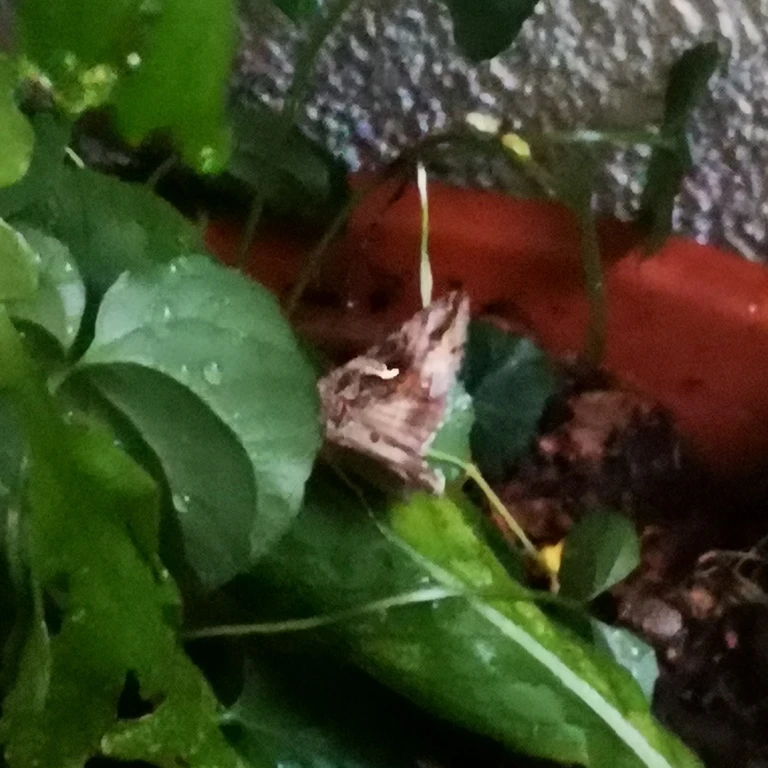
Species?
Autographa gamma
